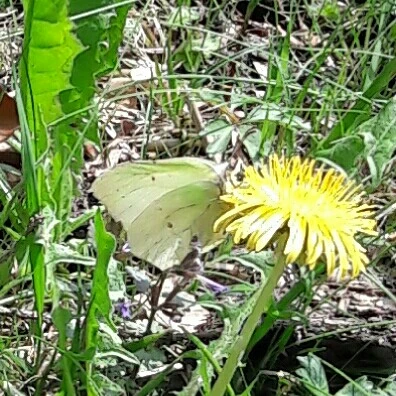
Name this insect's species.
Gonepteryx rhamni
